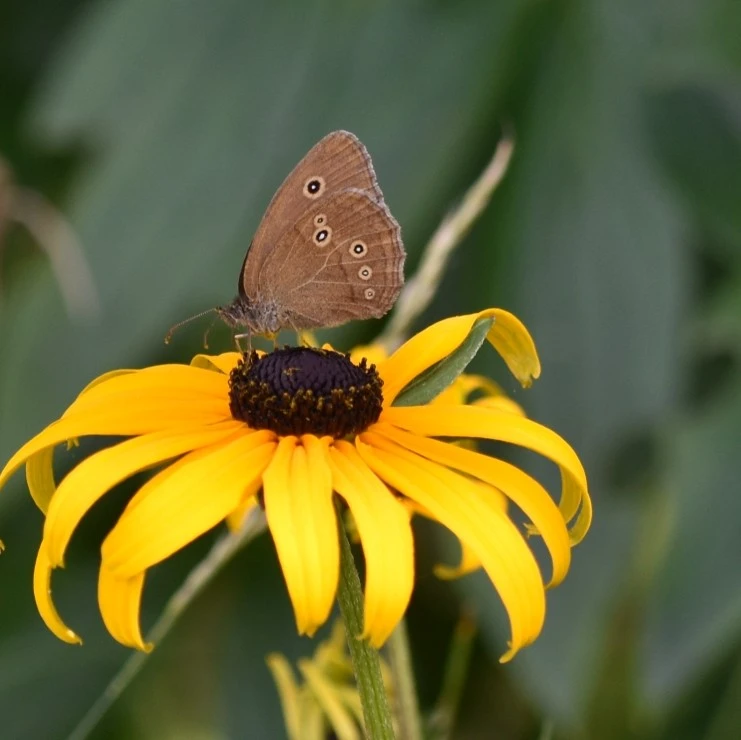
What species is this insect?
Aphantopus hyperantus
